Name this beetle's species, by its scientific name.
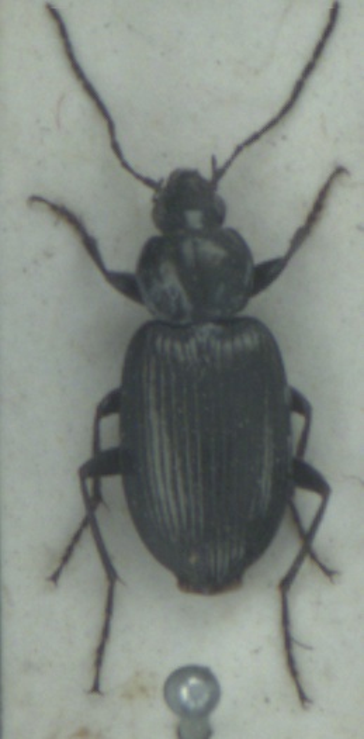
Agonum viduum
